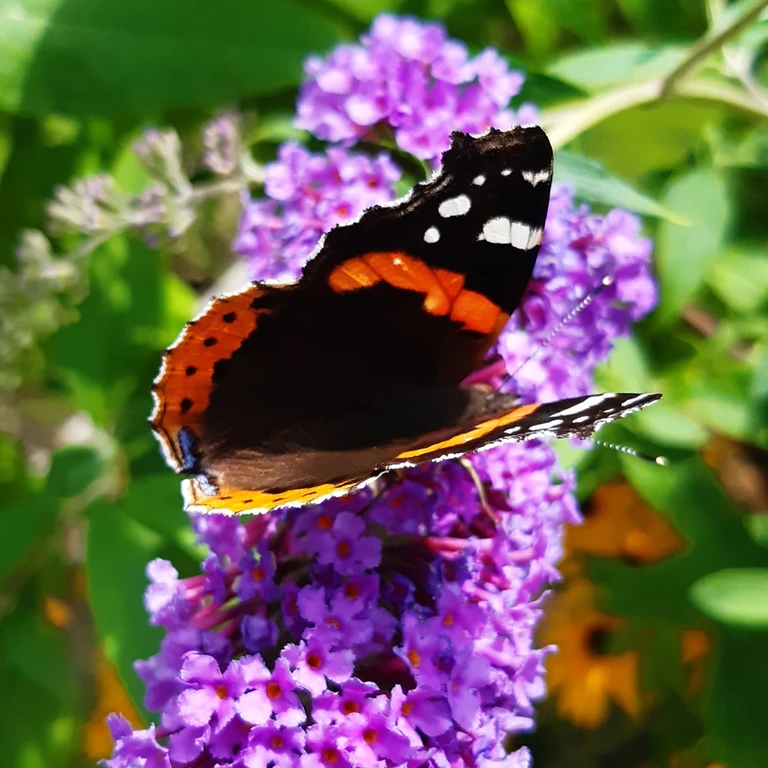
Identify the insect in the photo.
Vanessa atalanta
